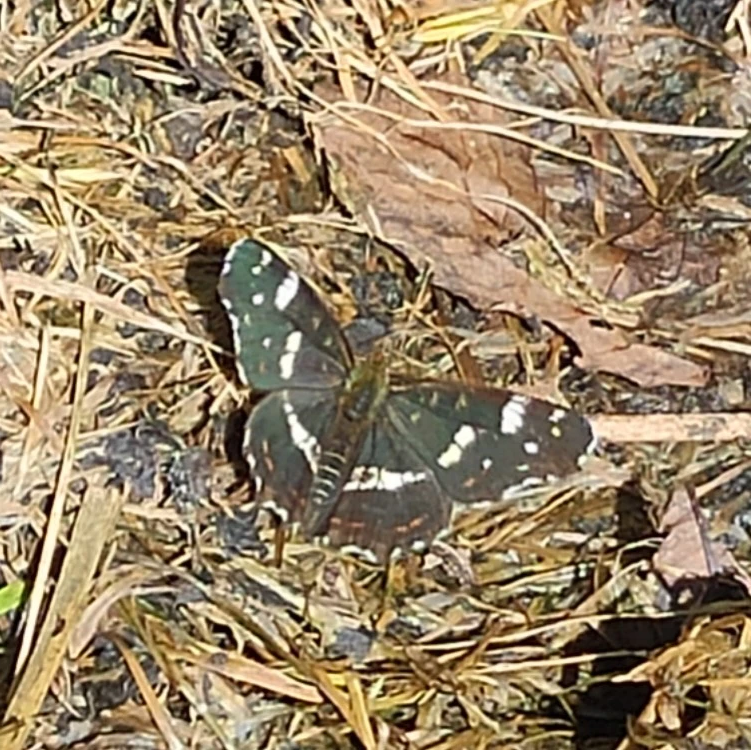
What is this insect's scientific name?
Araschnia levana
